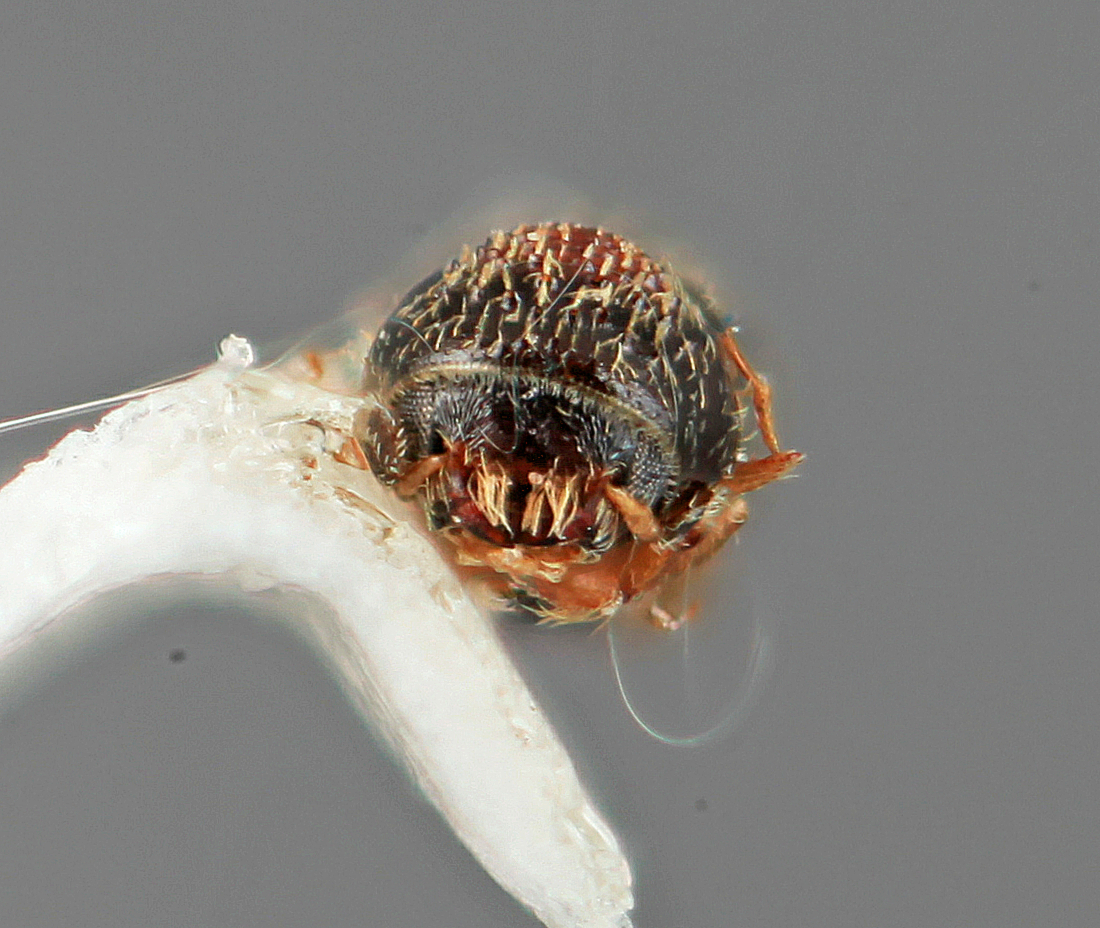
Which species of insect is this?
Pseudothysanoes simplex
